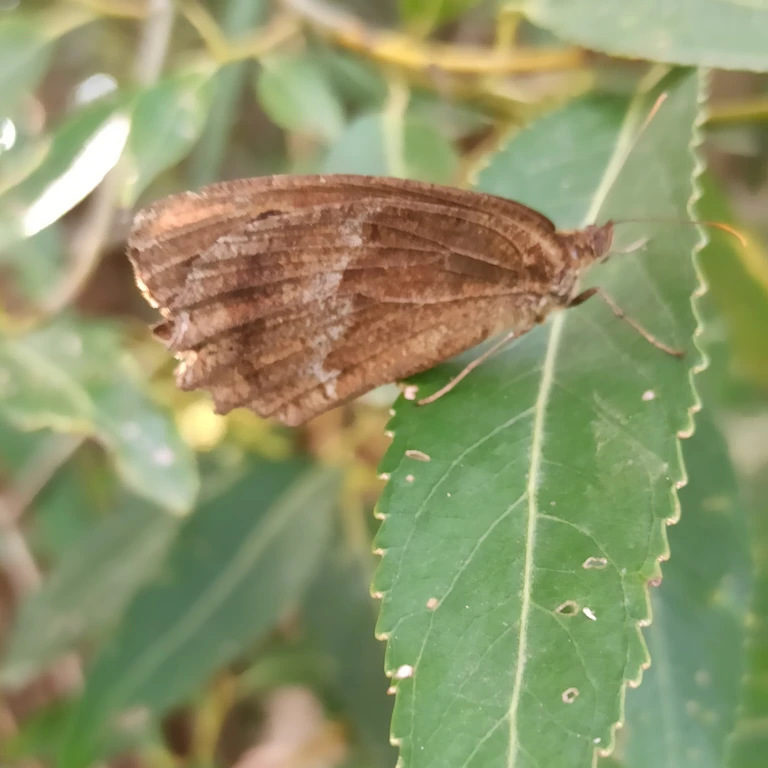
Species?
Minois dryas
